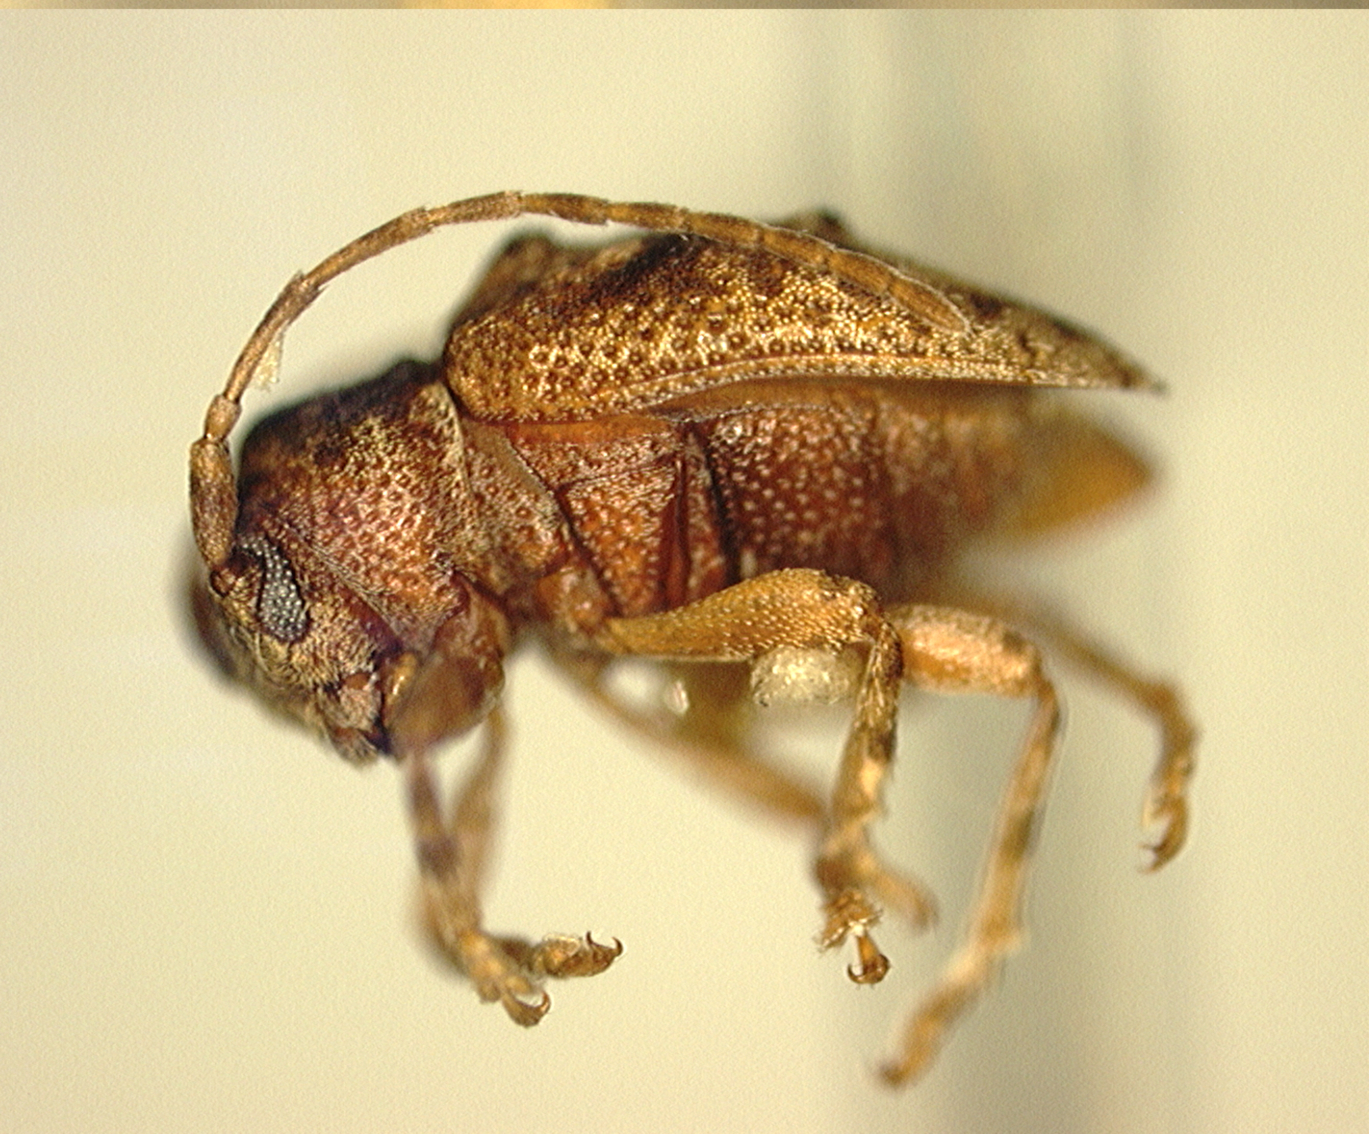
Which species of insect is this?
Eugamandus flavipes
